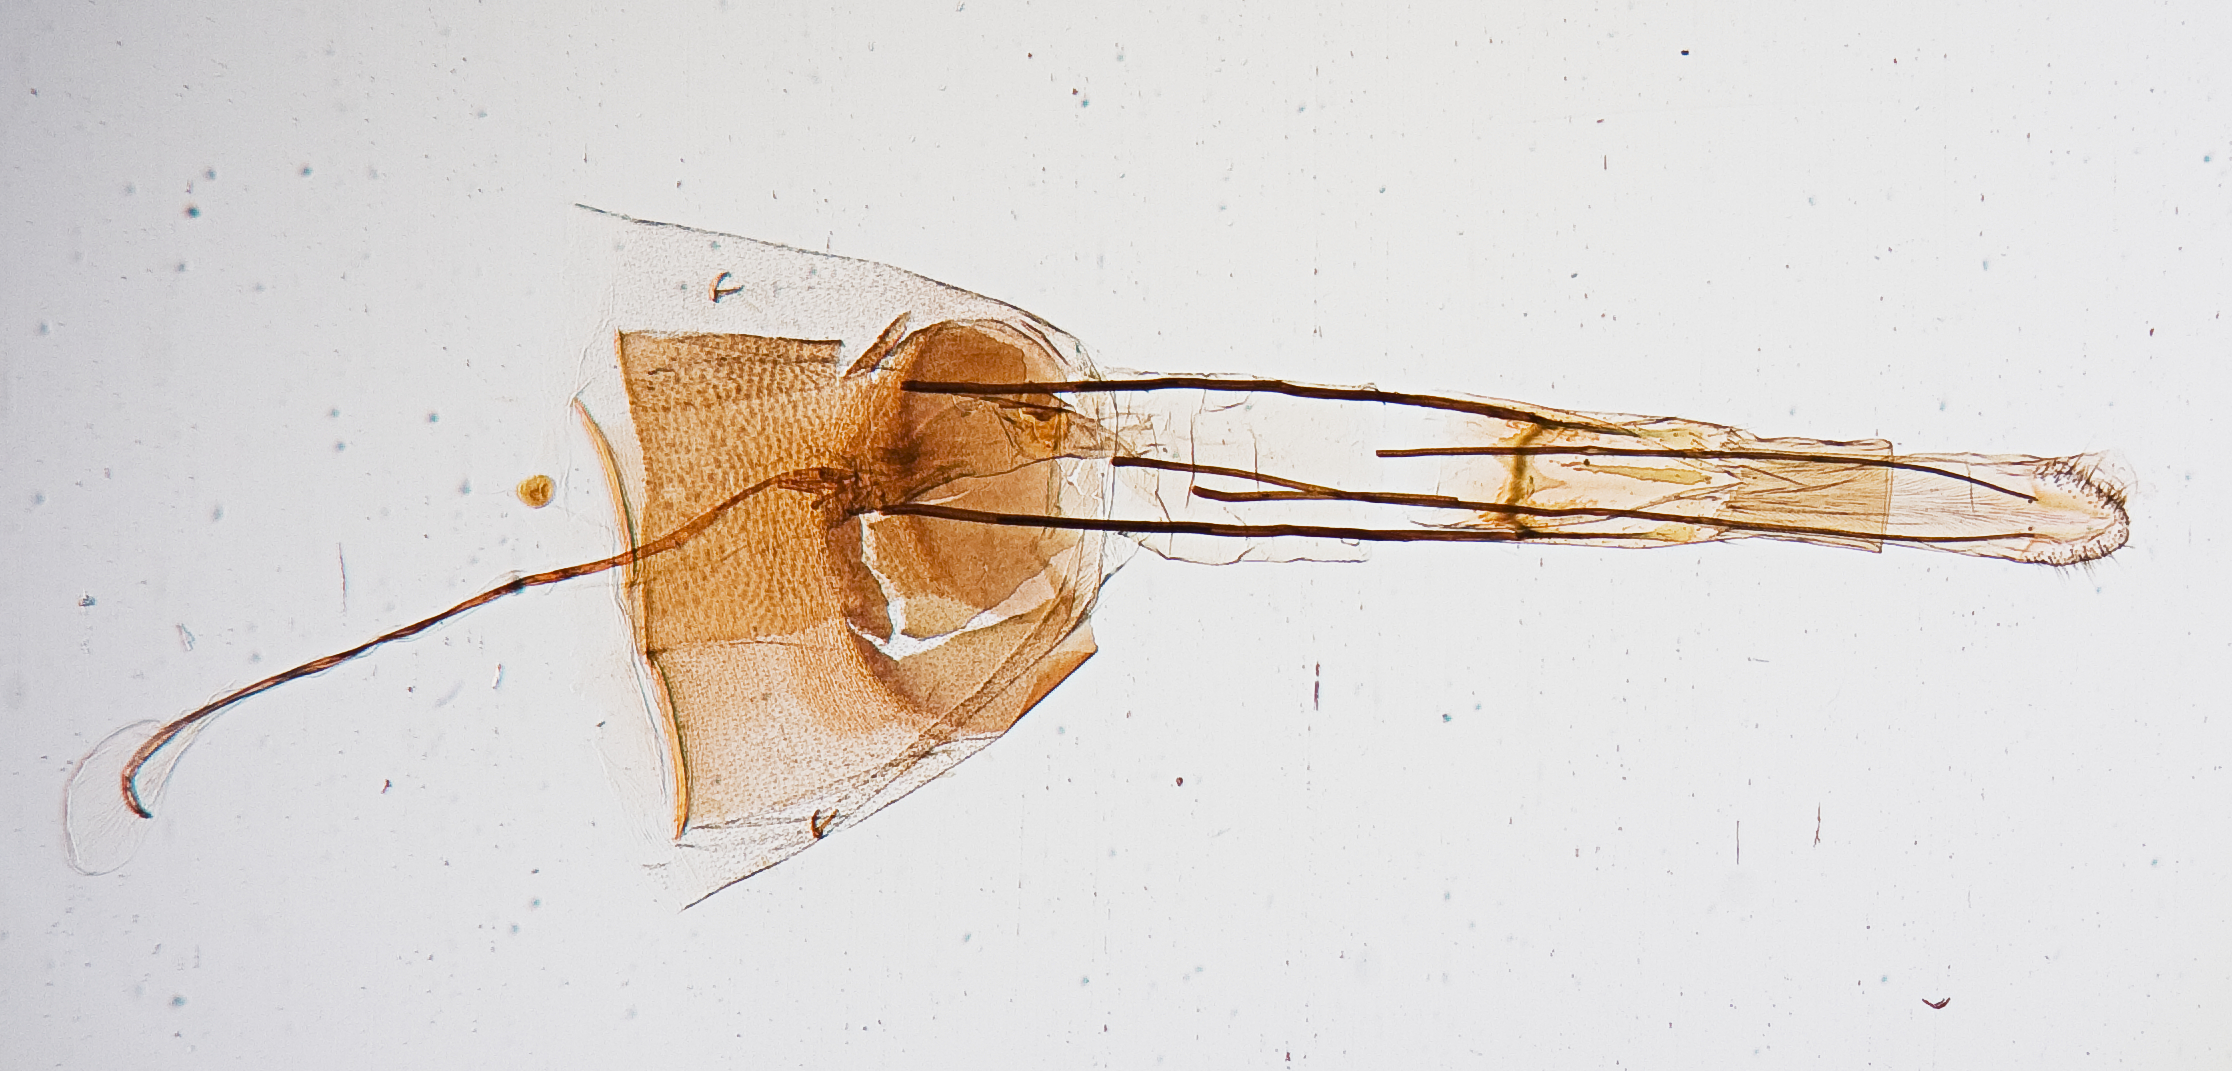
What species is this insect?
Passelgis xanthothricalis
